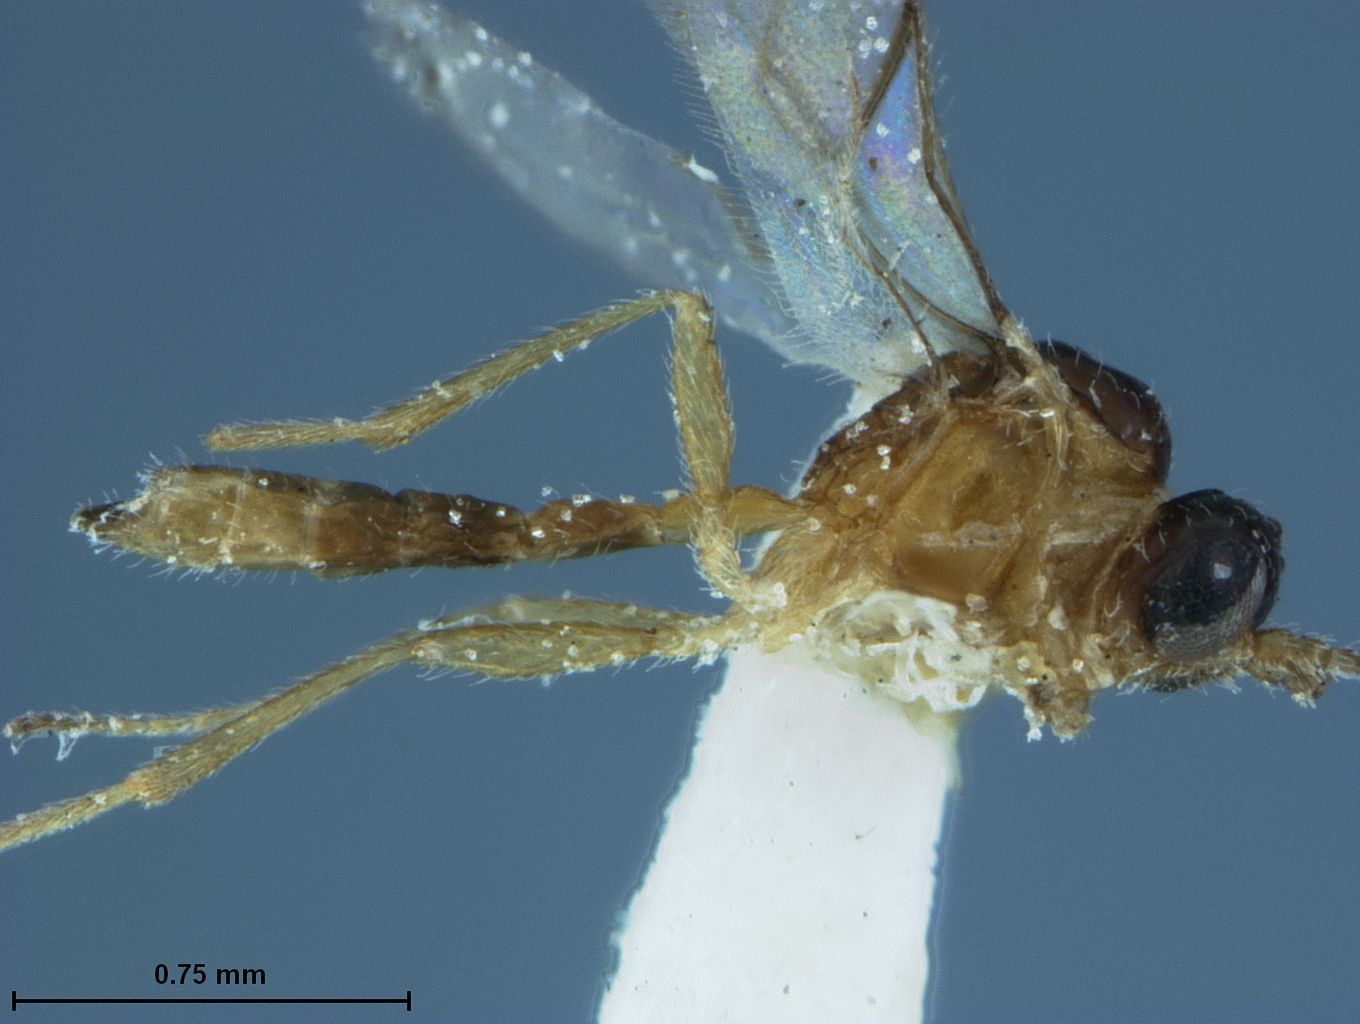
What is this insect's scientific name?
Aphidius ribis
